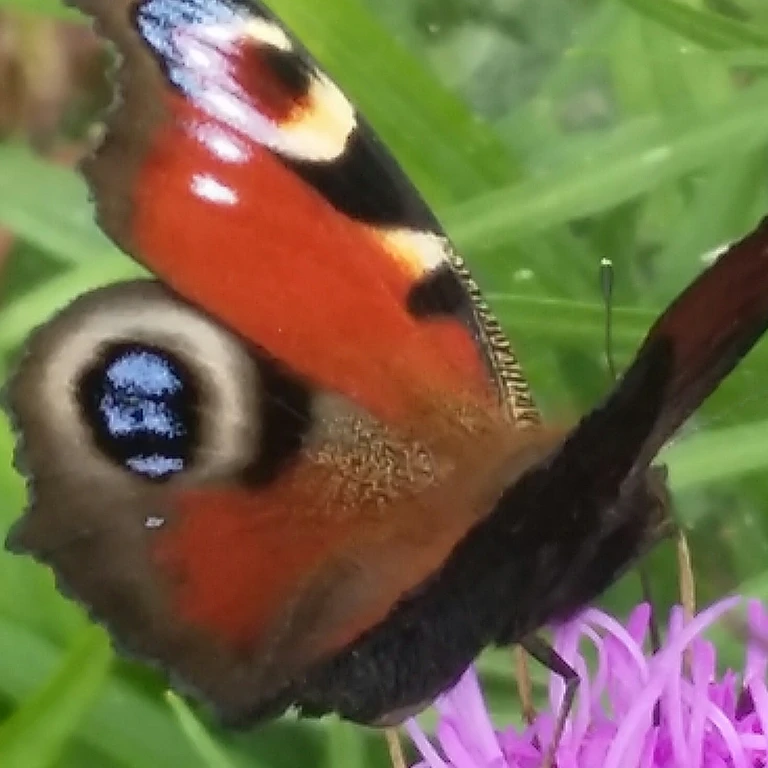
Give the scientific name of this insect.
Aglais io
